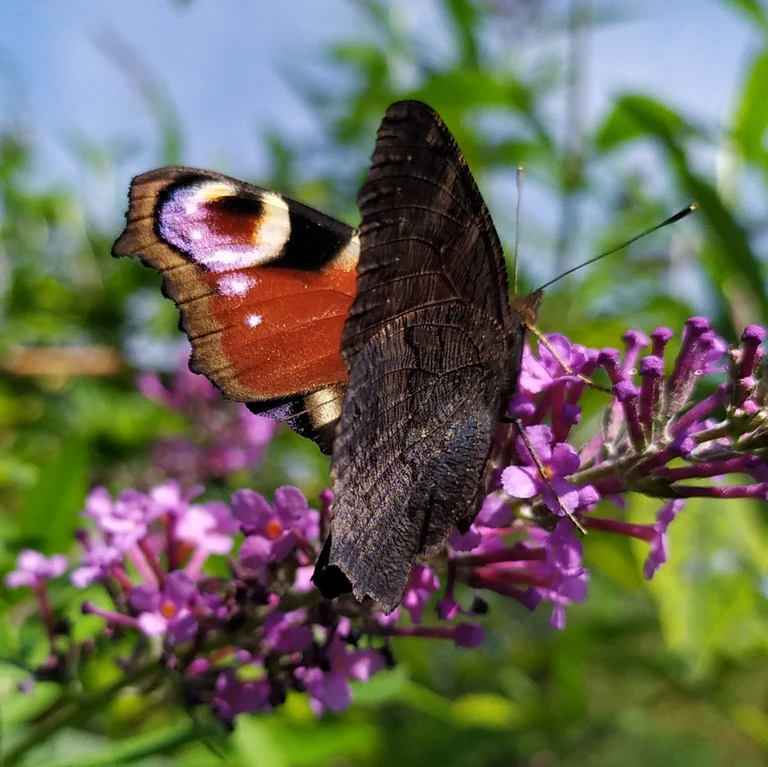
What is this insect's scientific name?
Aglais io
